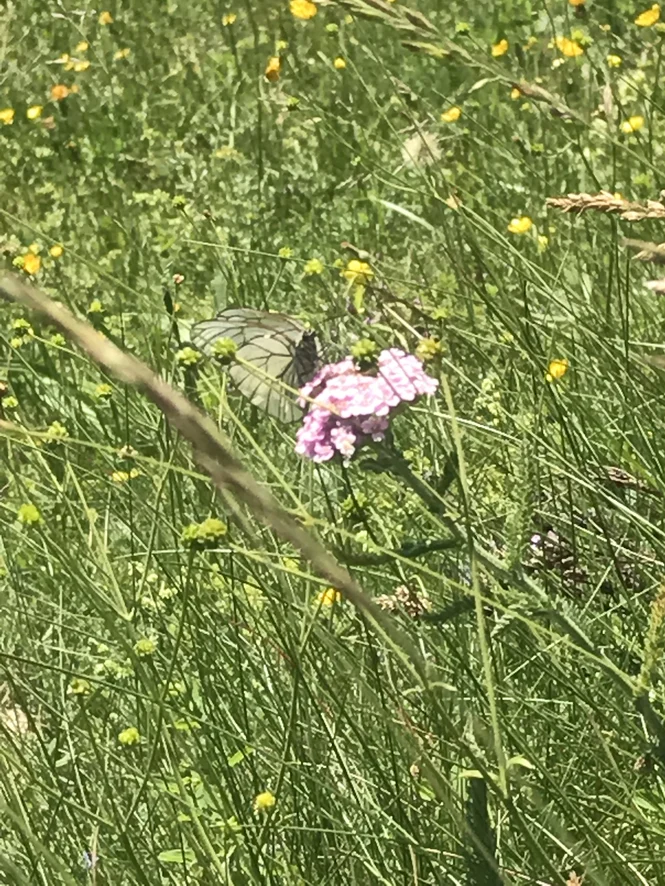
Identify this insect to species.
Aporia crataegi
